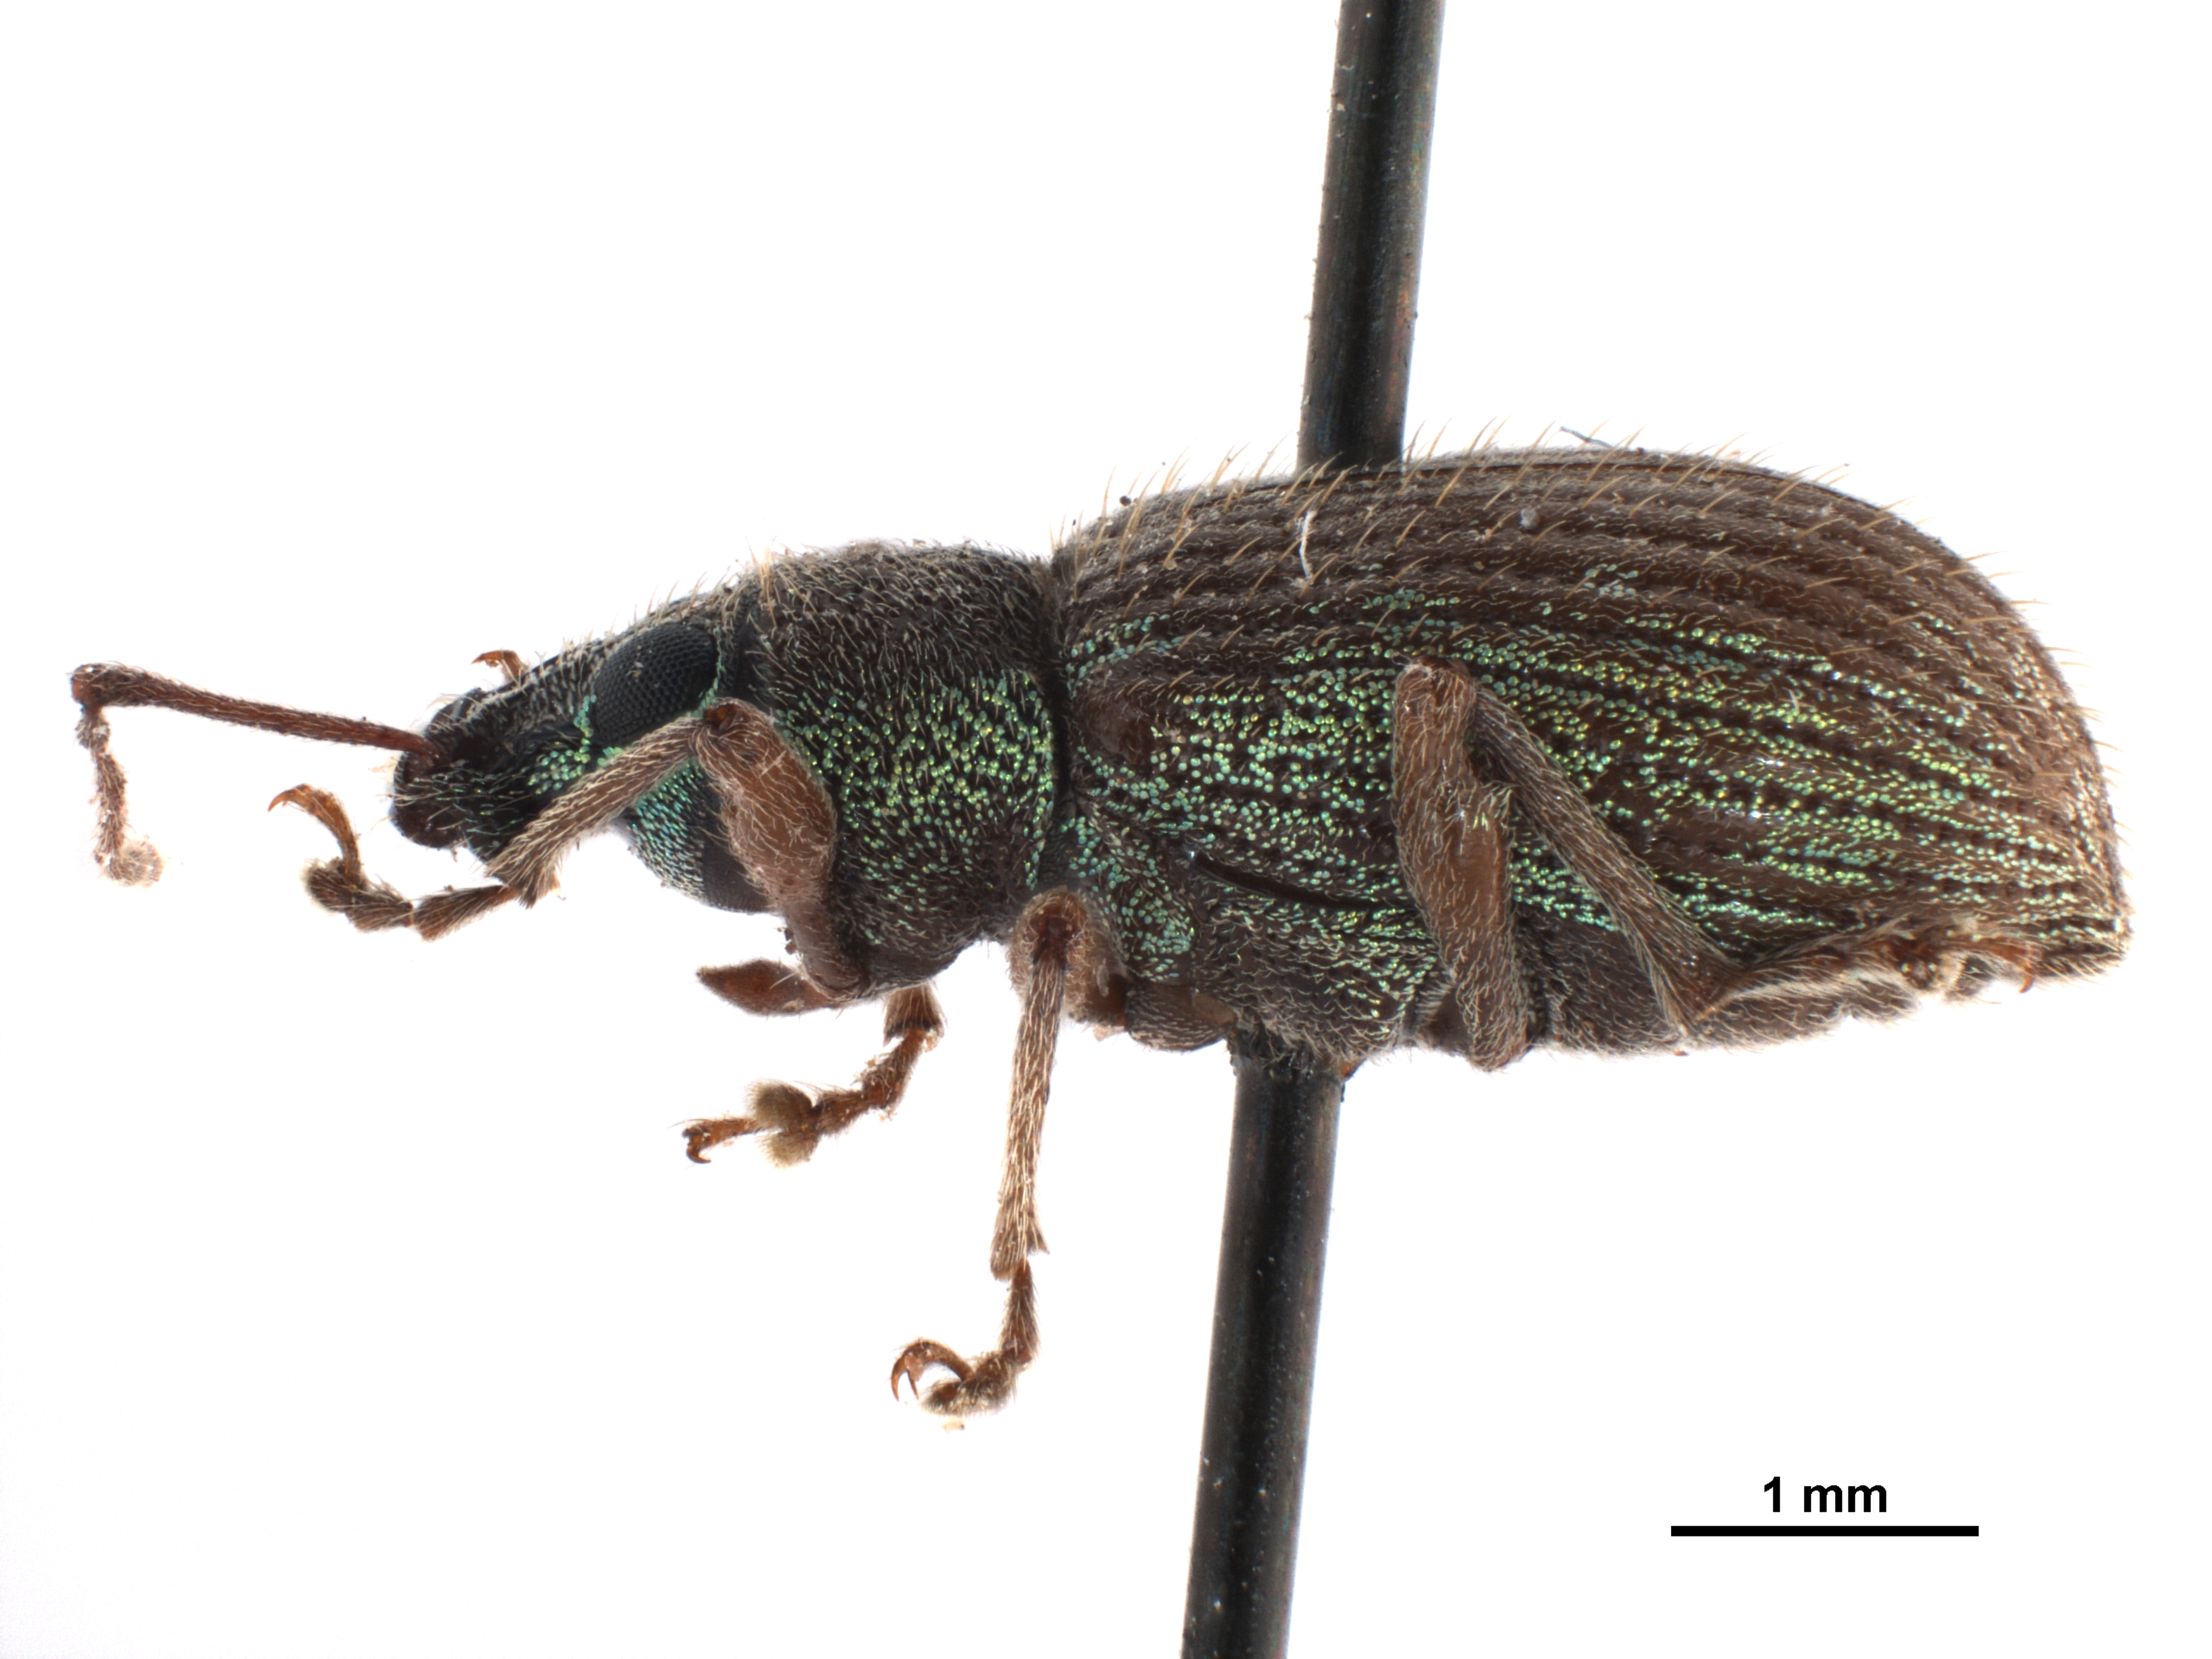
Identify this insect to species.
Cyrtepistomus castaneus
